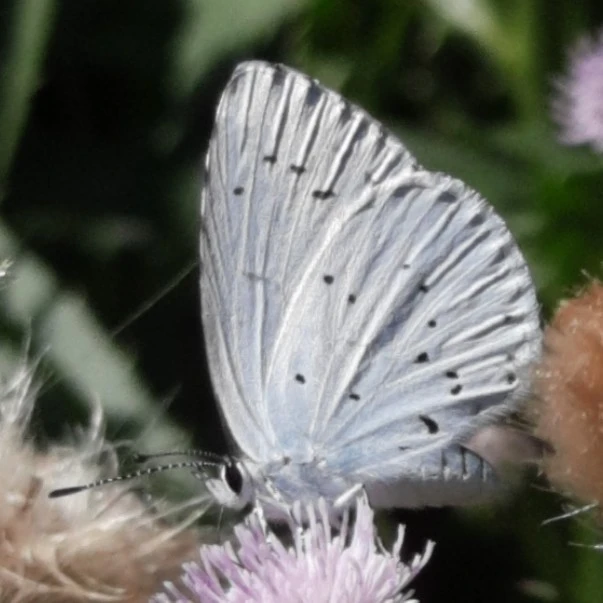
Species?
Celastrina argiolus
